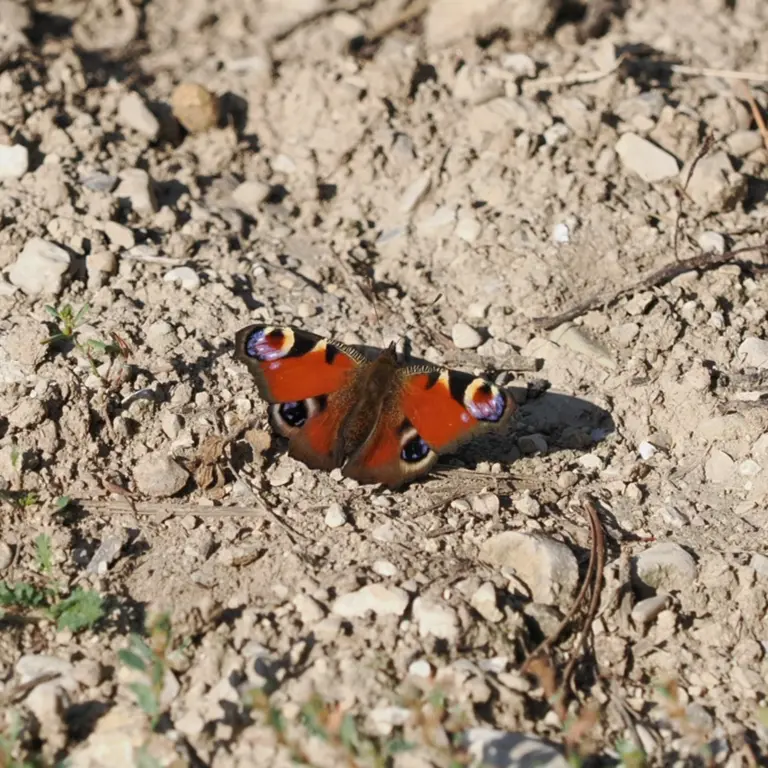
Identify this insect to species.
Aglais io
